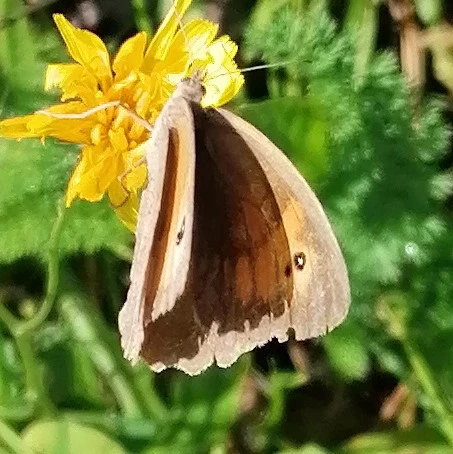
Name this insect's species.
Maniola jurtina
